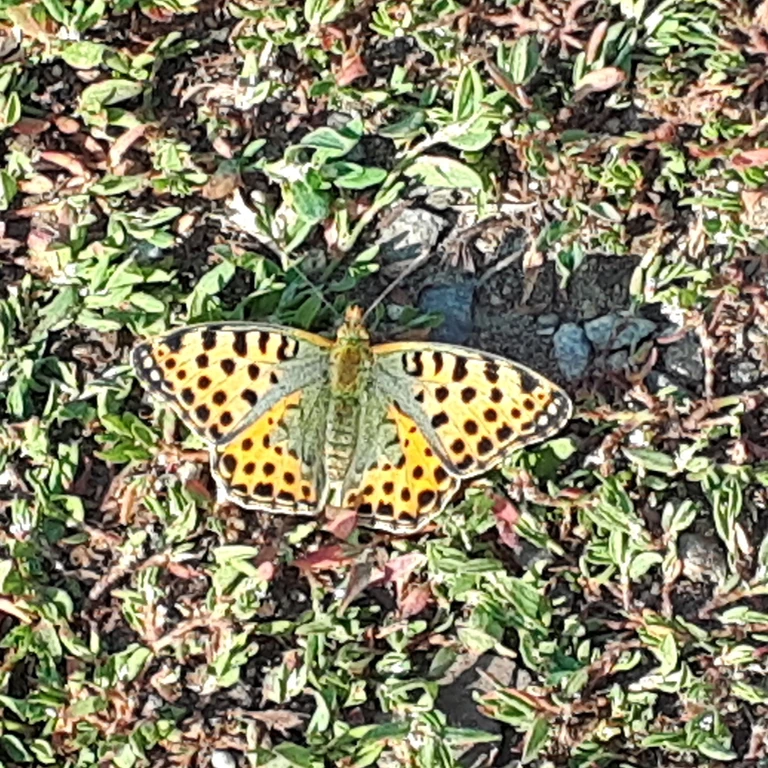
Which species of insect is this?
Issoria lathonia
